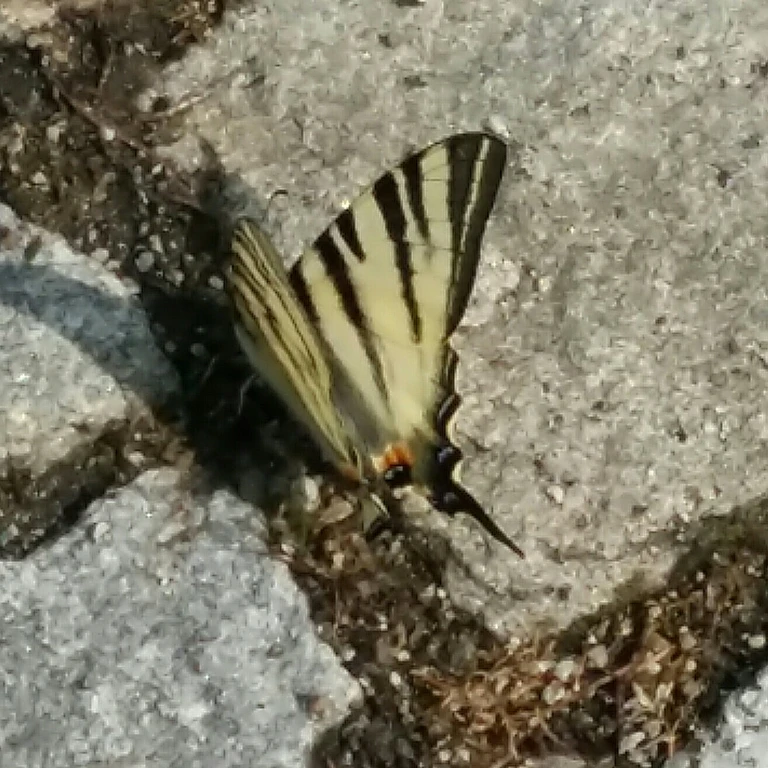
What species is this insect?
Iphiclides podalirius
